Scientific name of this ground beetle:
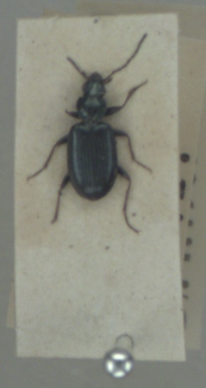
Bembidion atrocaeruleum
